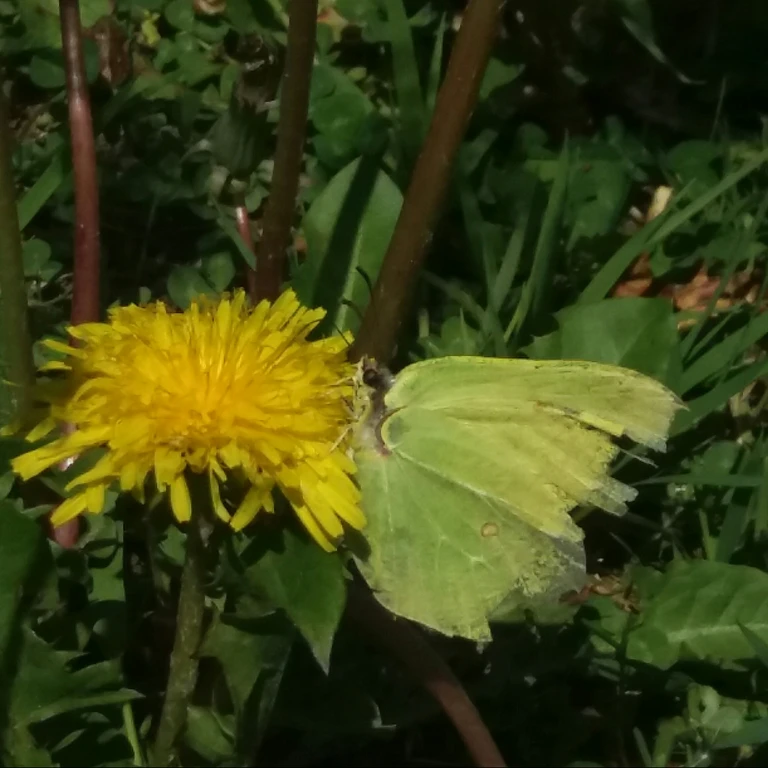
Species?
Gonepteryx rhamni
